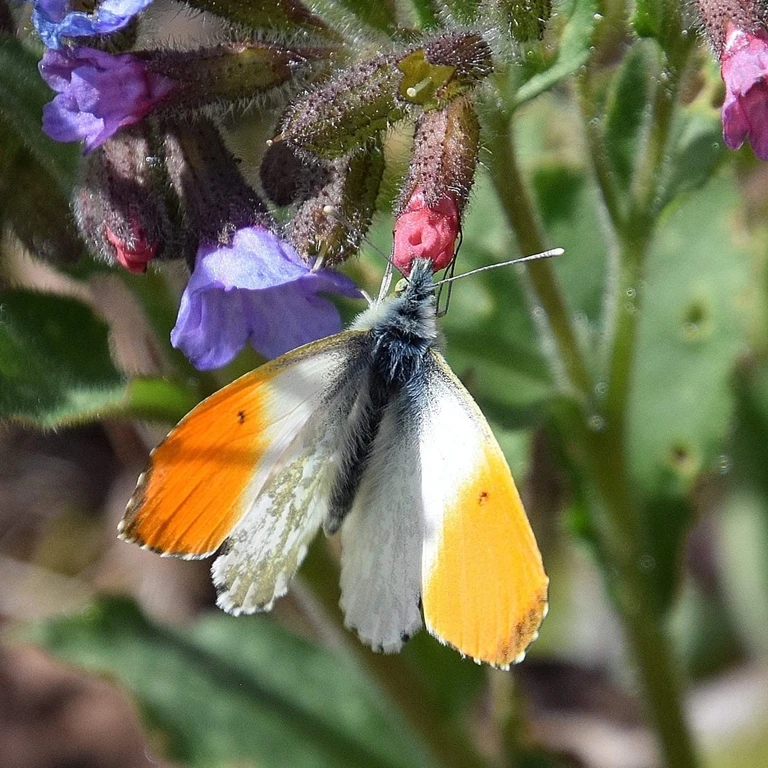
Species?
Anthocharis cardamines
